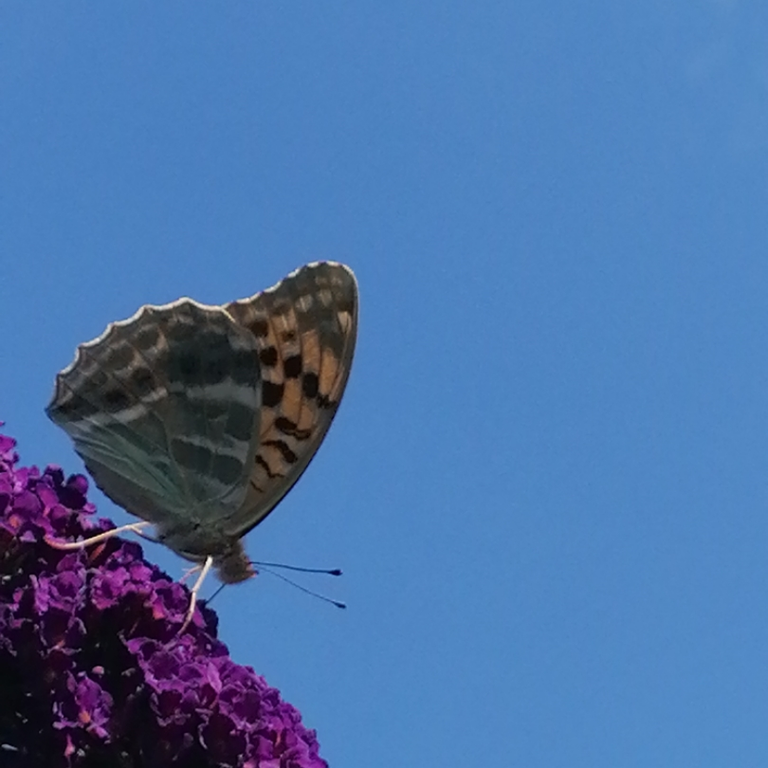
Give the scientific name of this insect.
Argynnis paphia
